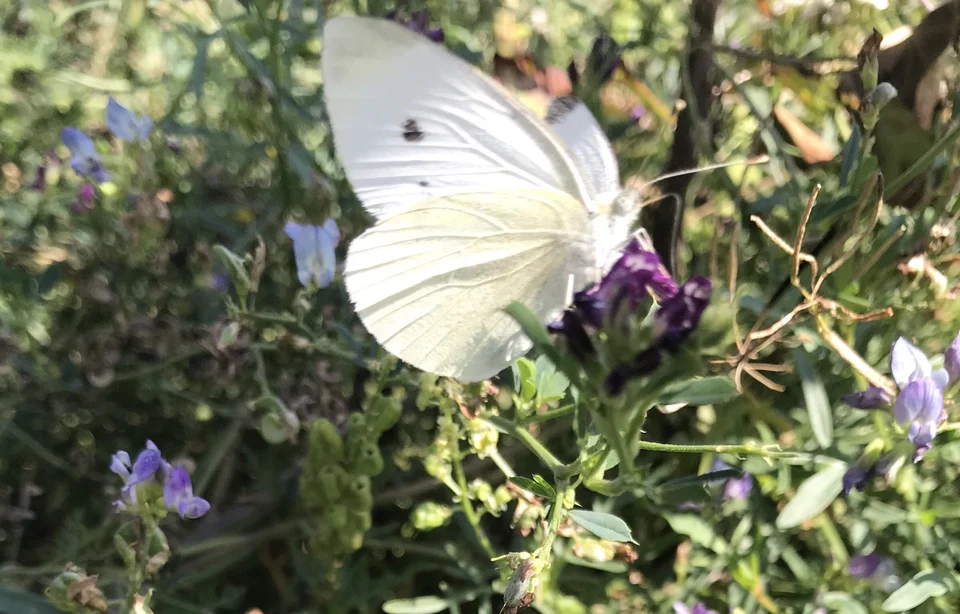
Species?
Pieris rapae
